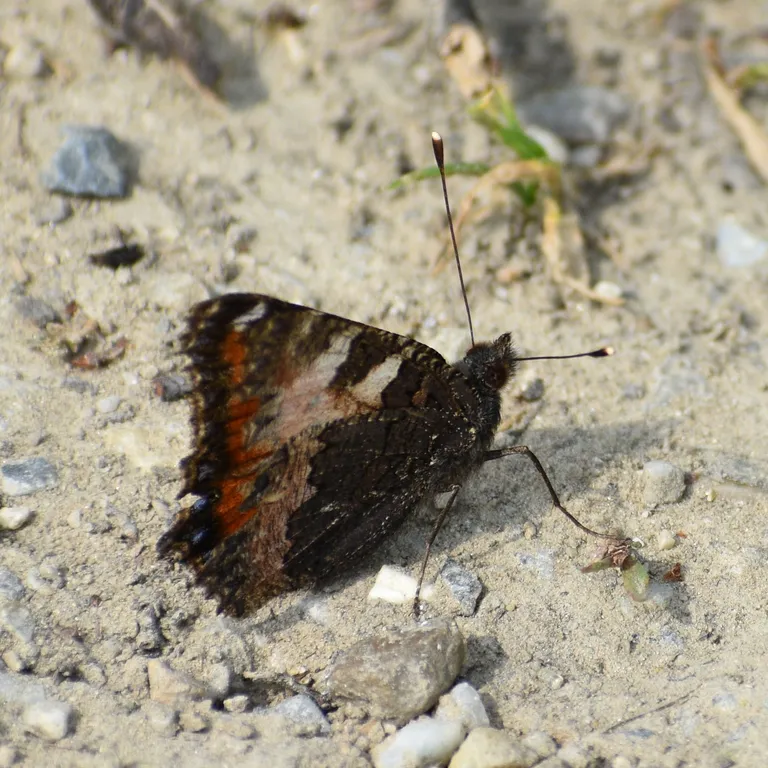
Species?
Aglais urticae
